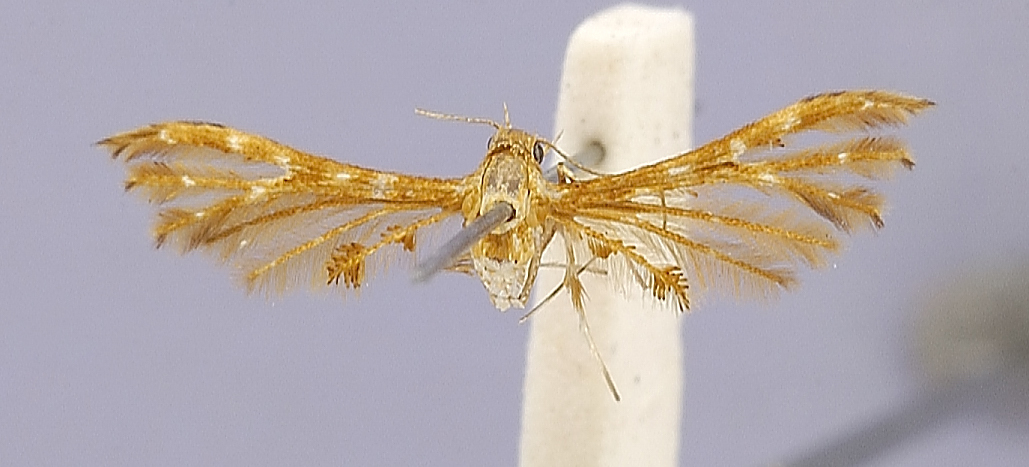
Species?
Deuterocopus issikii
